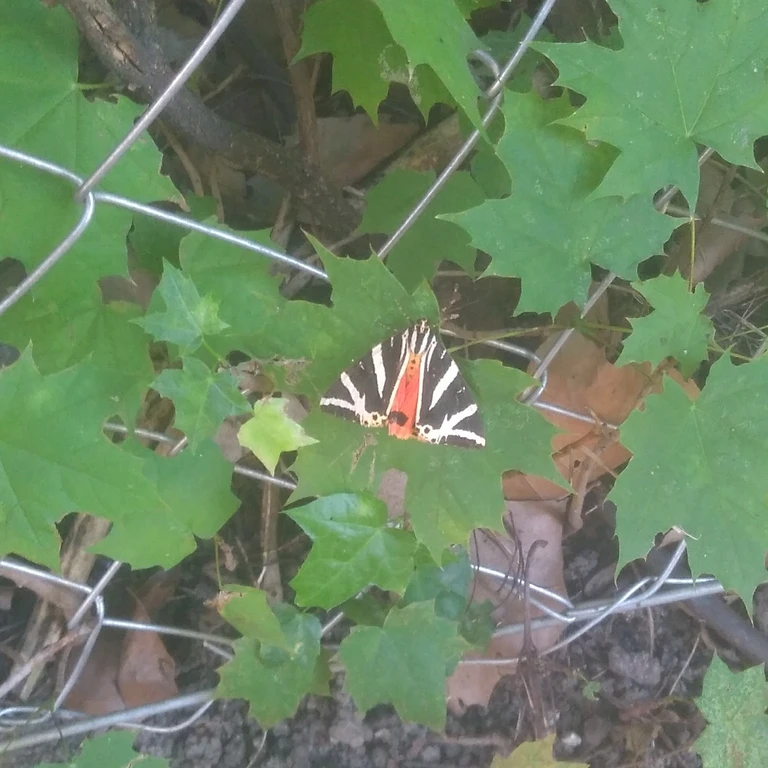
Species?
Euplagia quadripunctaria
